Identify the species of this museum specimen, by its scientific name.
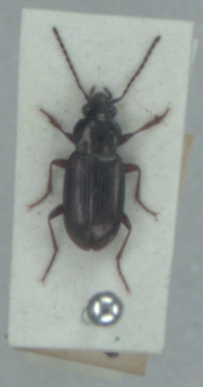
Pogonus chalceus
